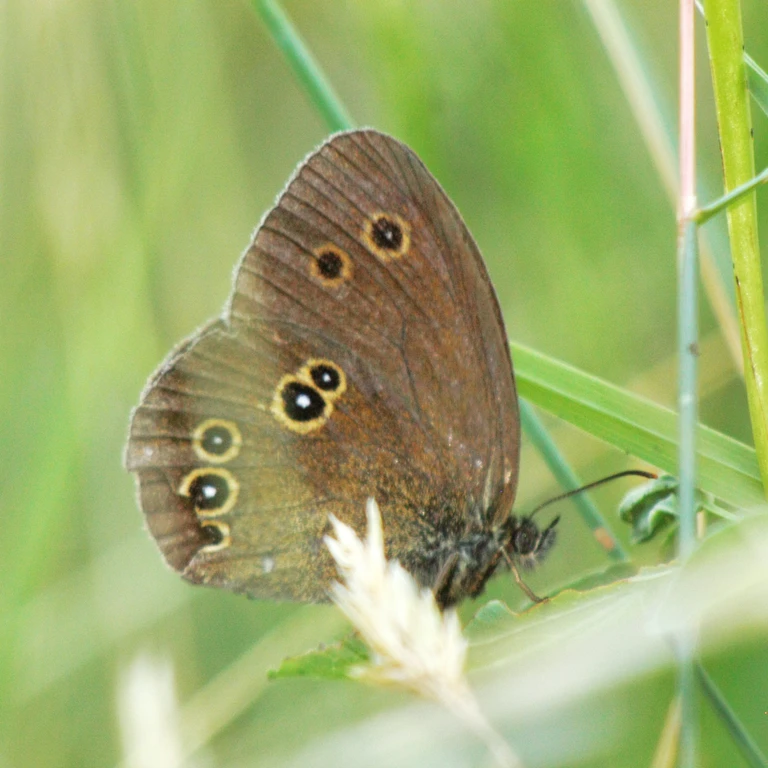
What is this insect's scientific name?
Aphantopus hyperantus
